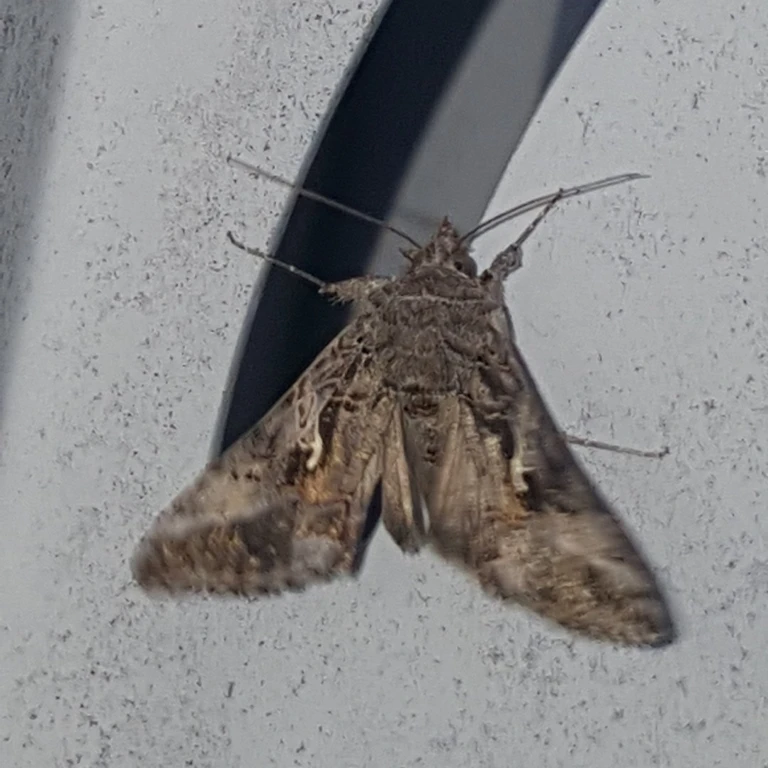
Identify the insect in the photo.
Autographa gamma
